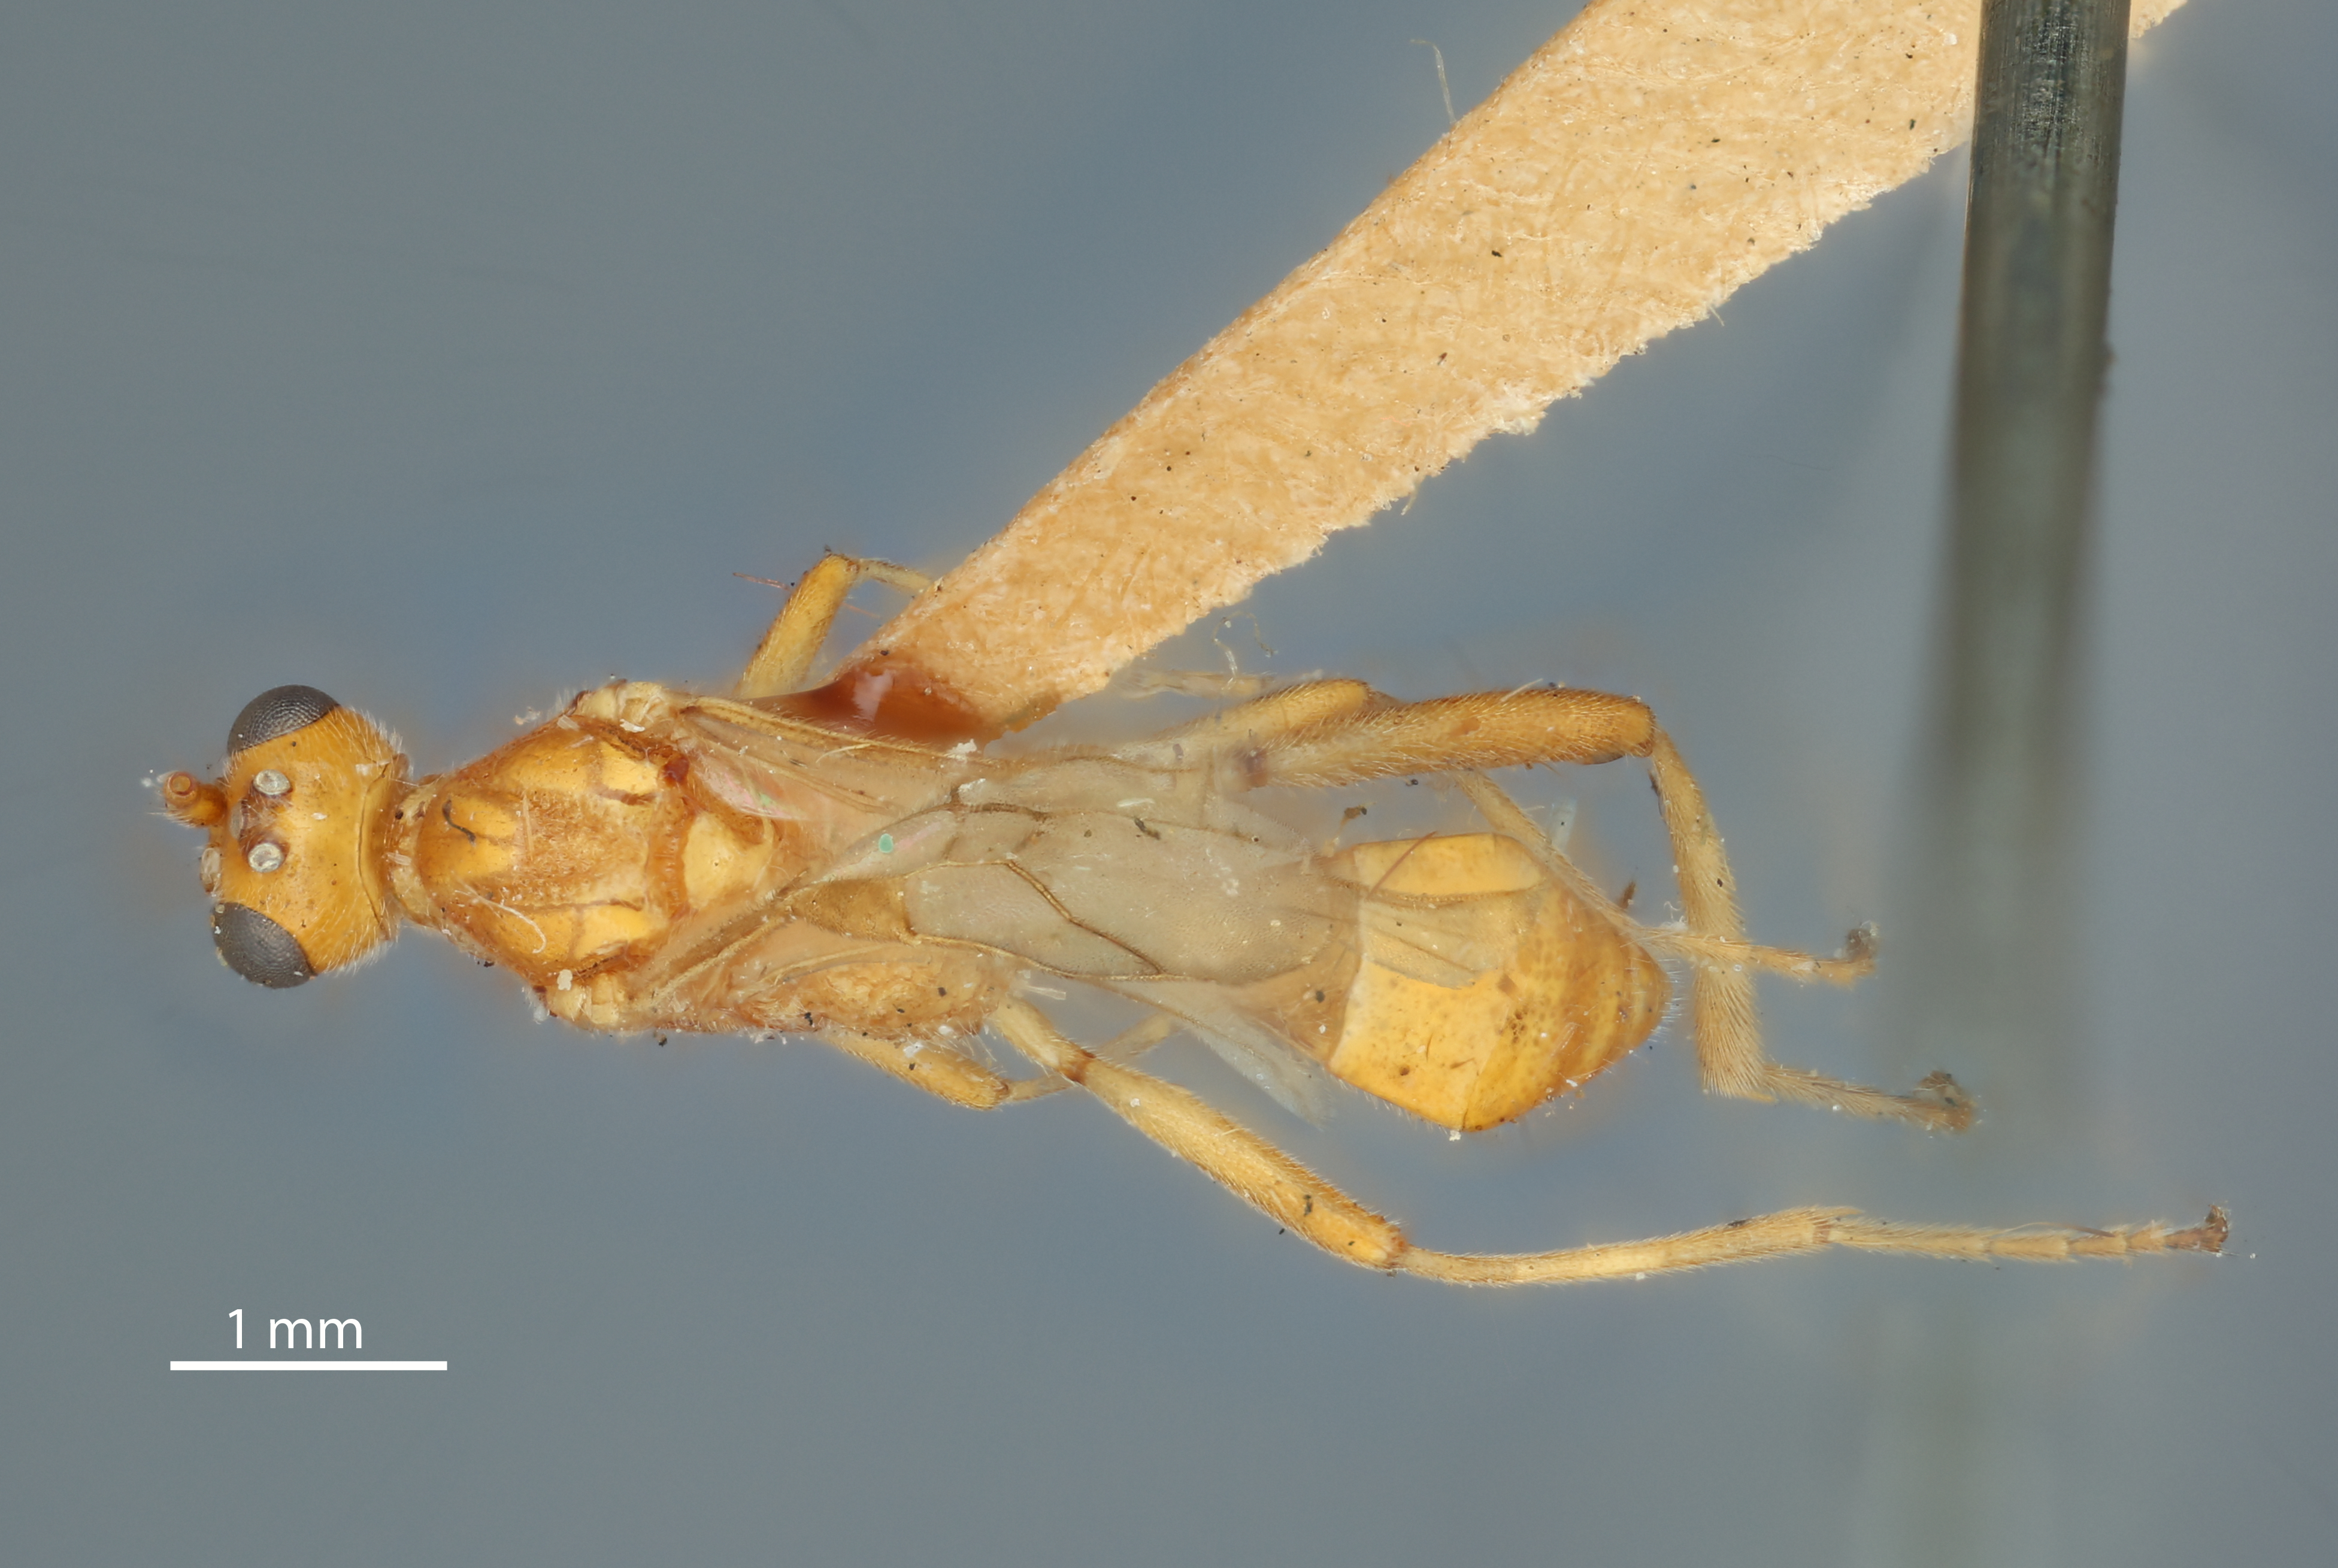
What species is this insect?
Meteorus bacoorensis
